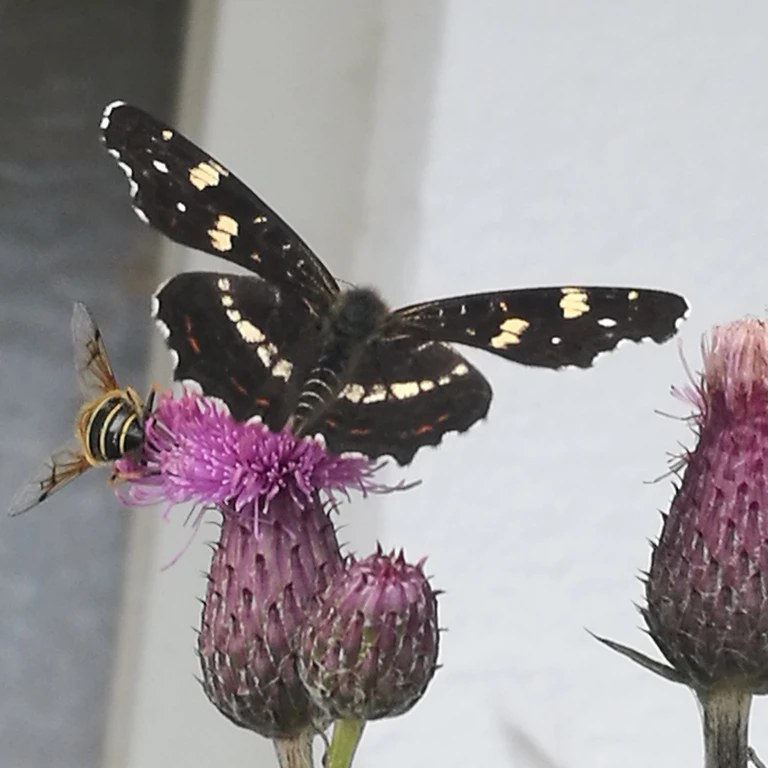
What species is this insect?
Araschnia levana
